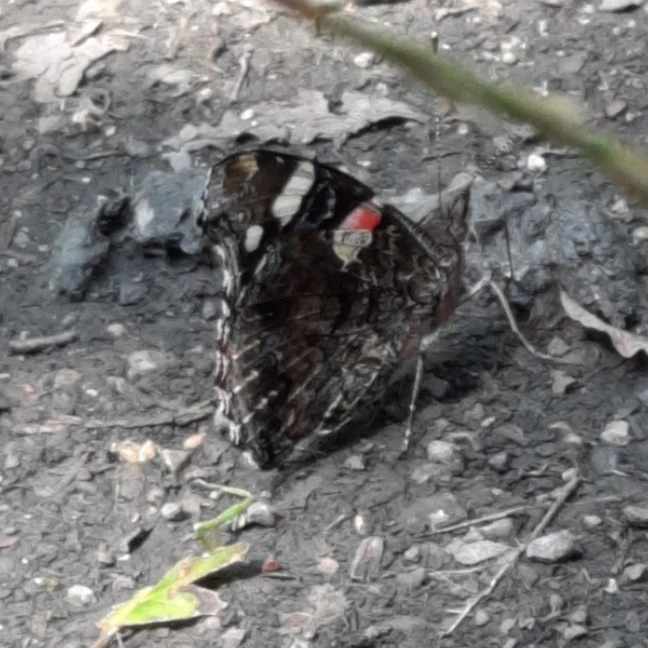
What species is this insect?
Vanessa atalanta
